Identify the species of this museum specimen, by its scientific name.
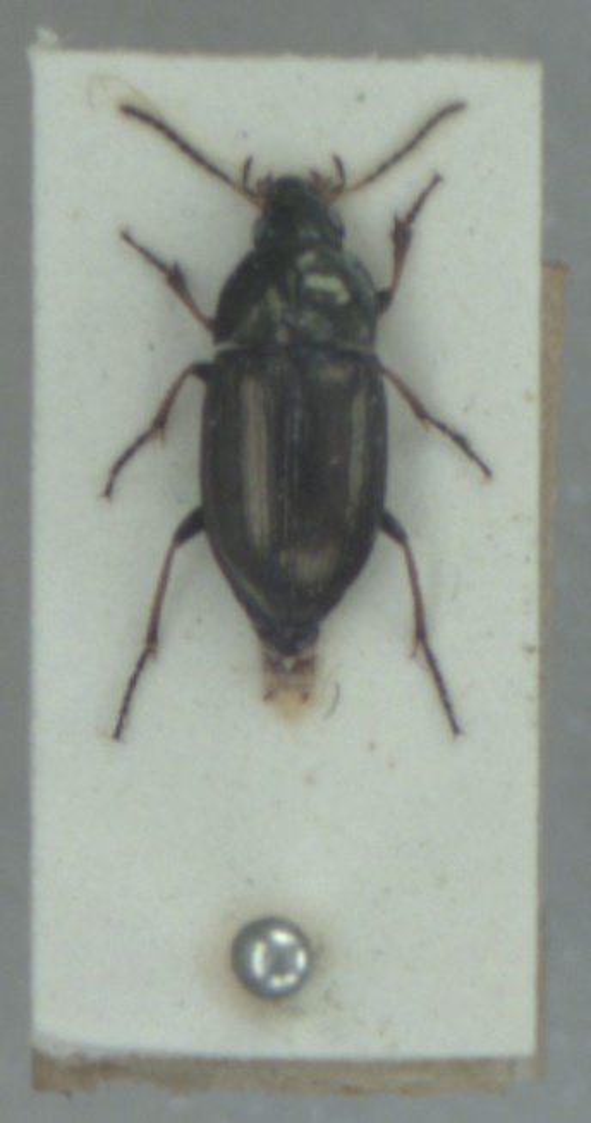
Amara plebeja
